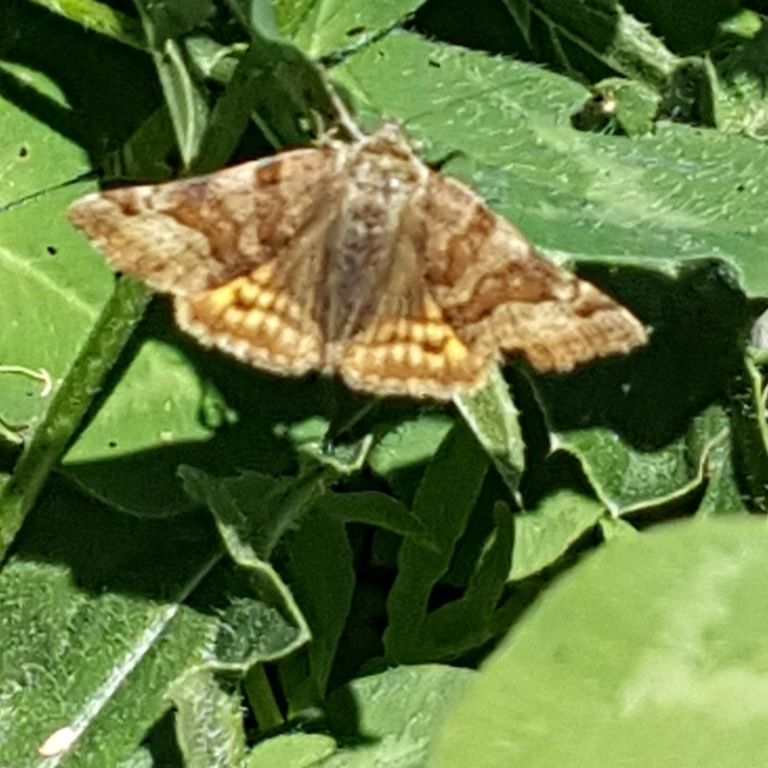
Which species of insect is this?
Euclidia glyphica
